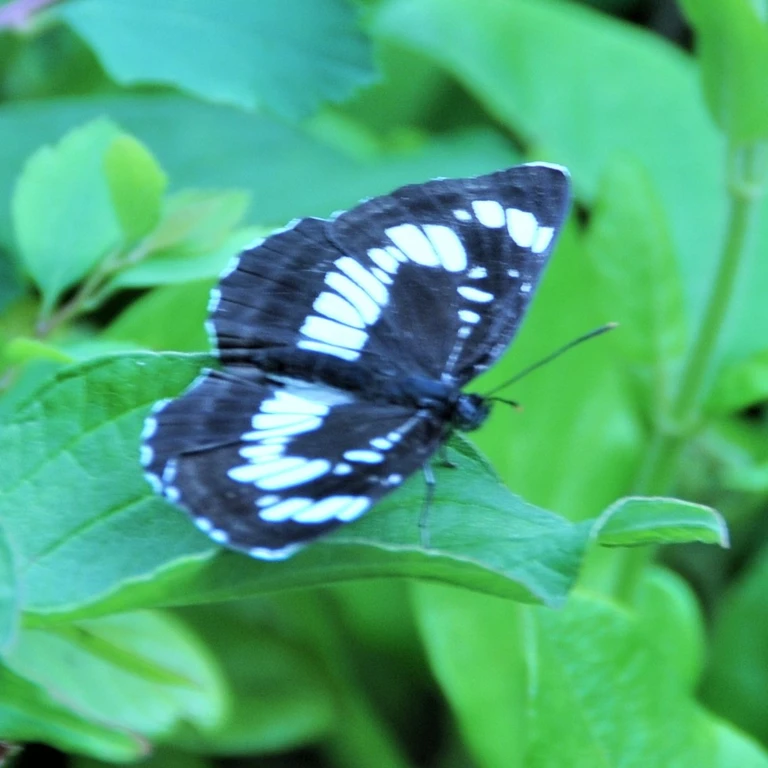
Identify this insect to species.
Neptis rivularis
